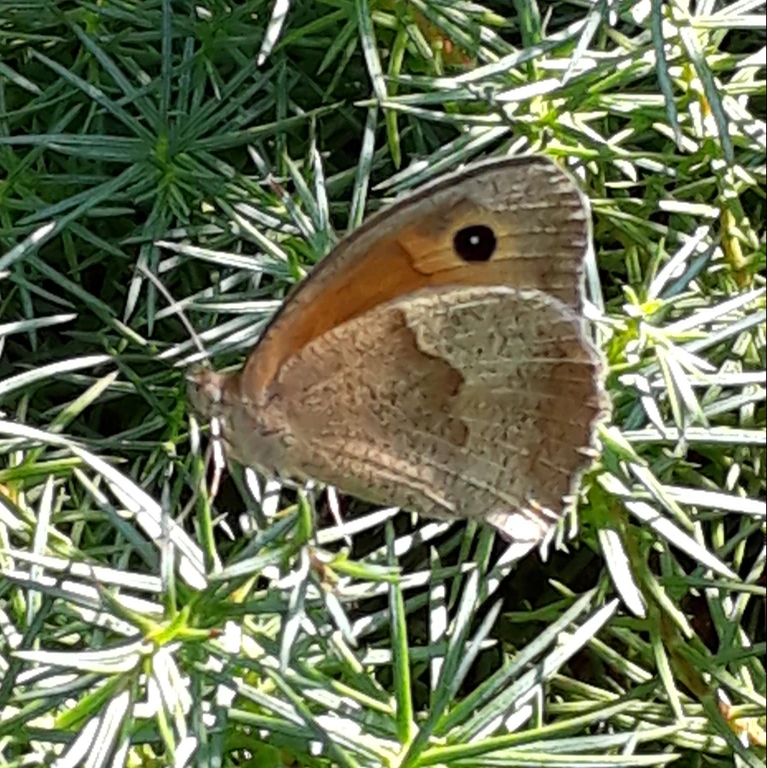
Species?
Maniola jurtina
